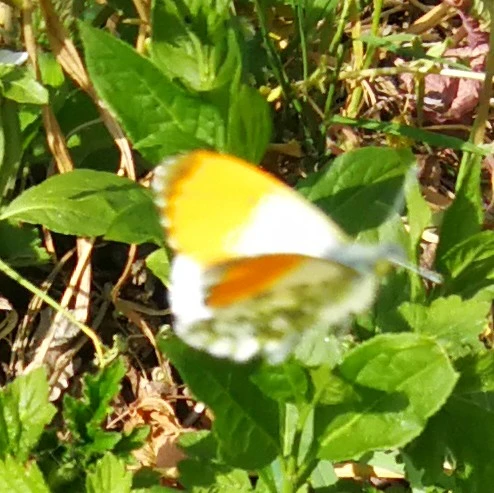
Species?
Anthocharis cardamines
